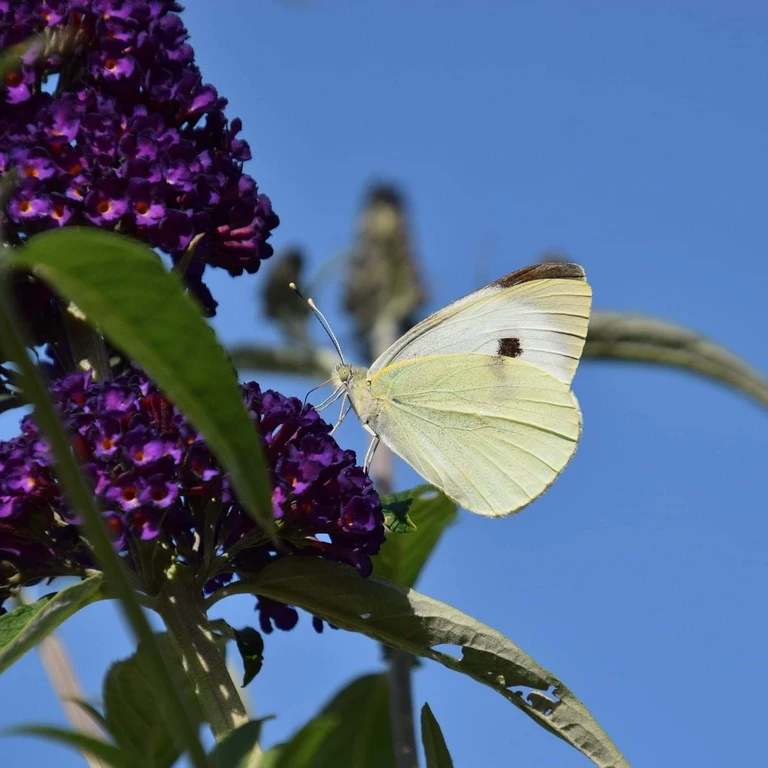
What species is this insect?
Pieris brassicae
